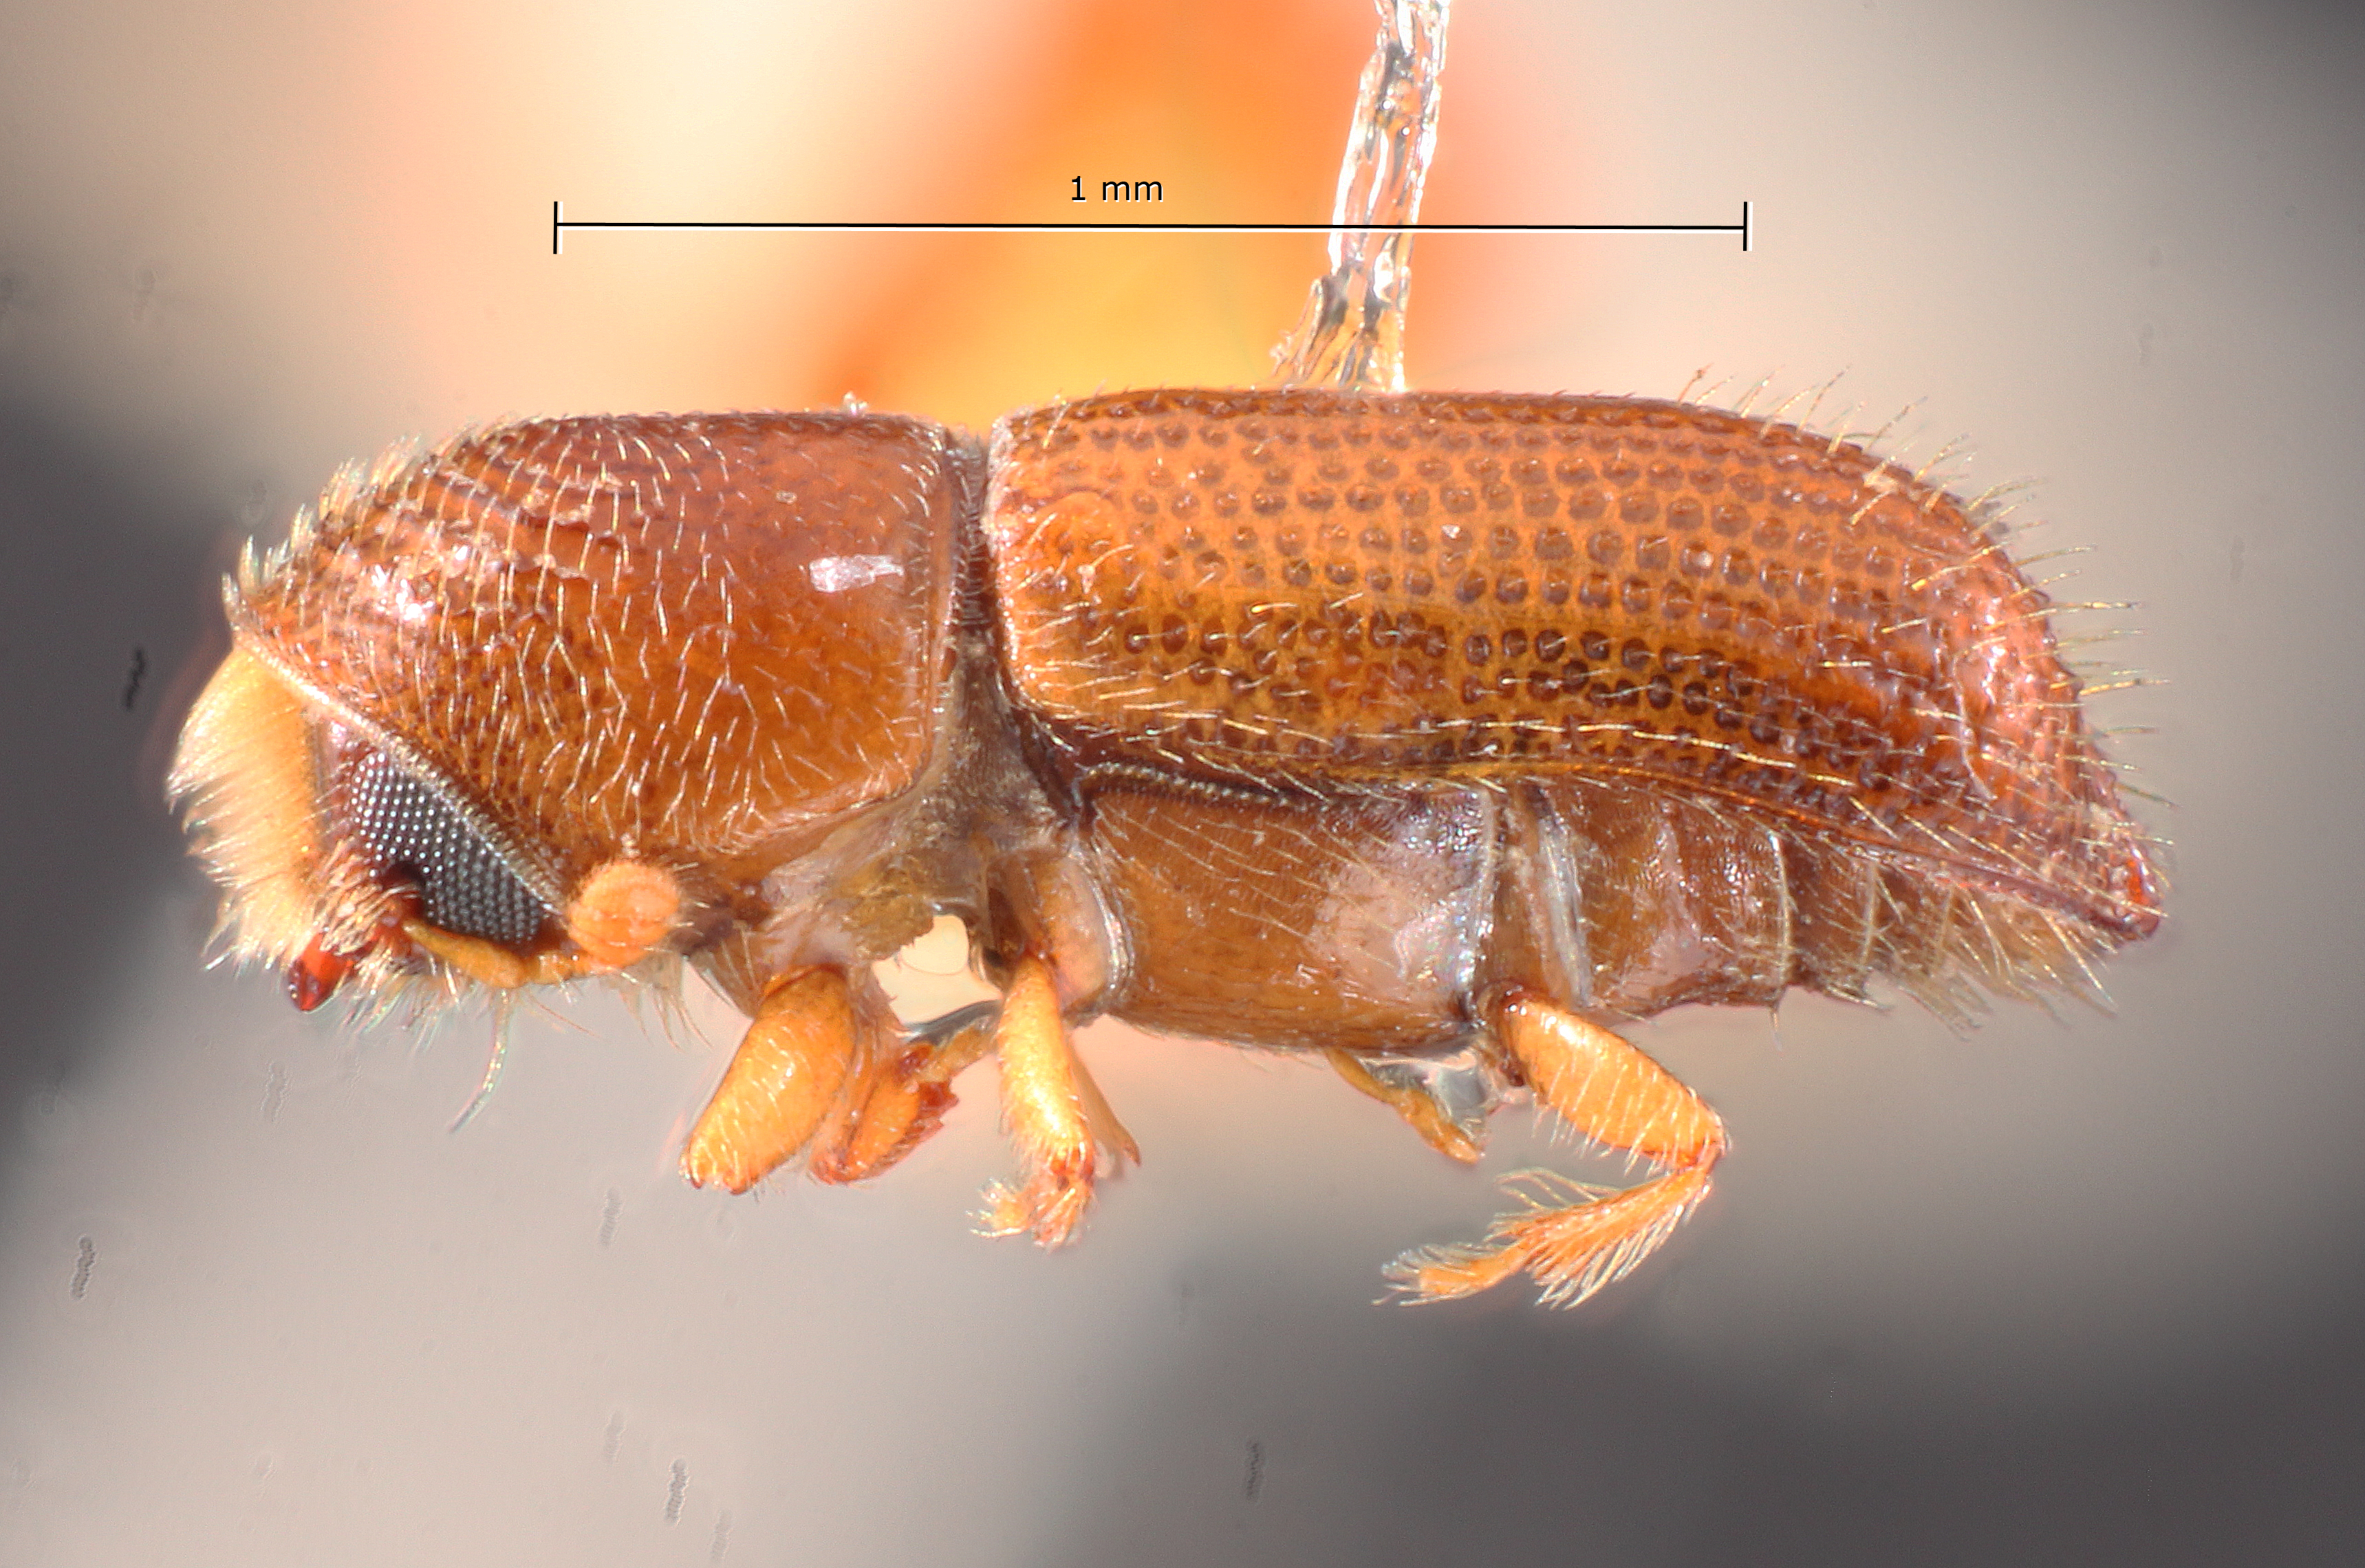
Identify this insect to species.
Pityophthorus coronarius
